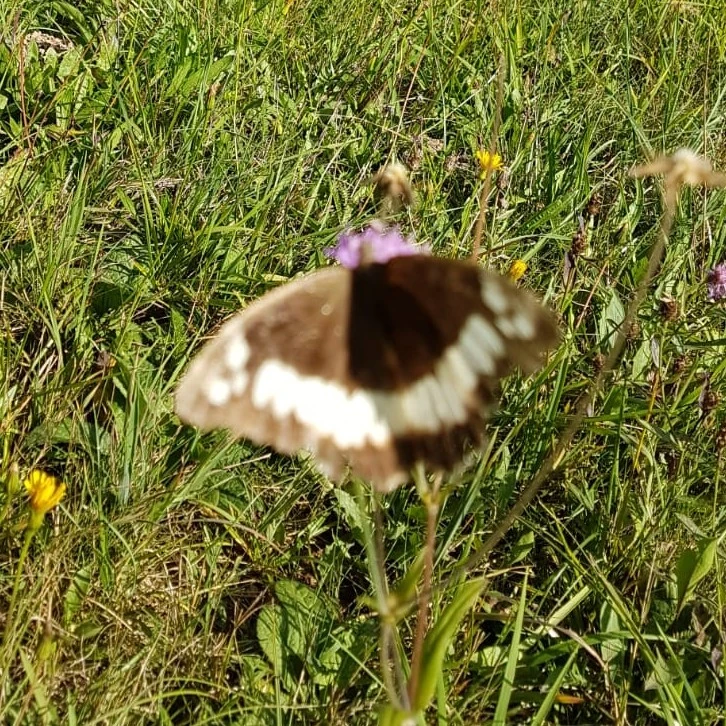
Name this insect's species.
Brintesia circe
